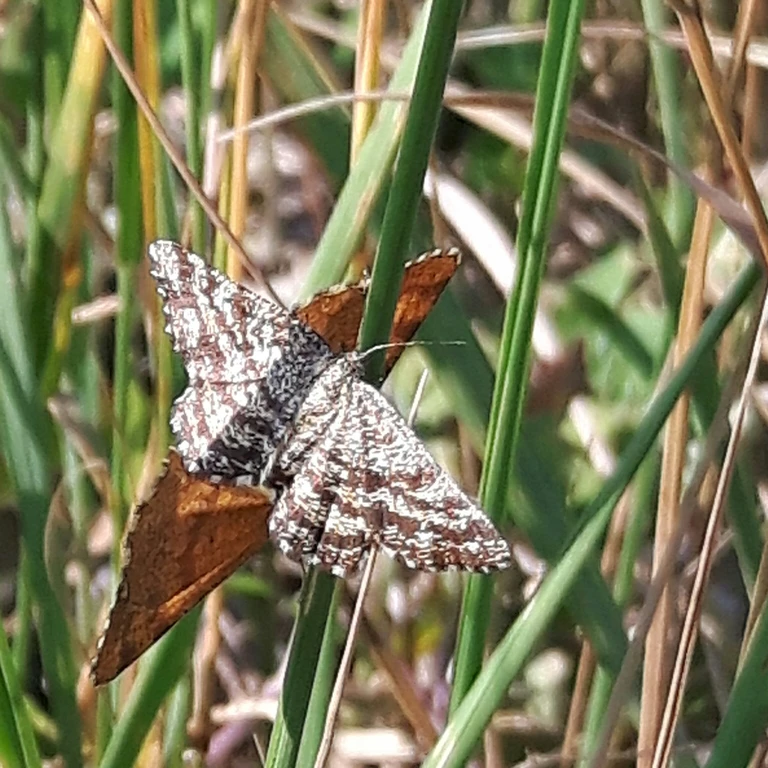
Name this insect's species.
Ematurga atomaria
